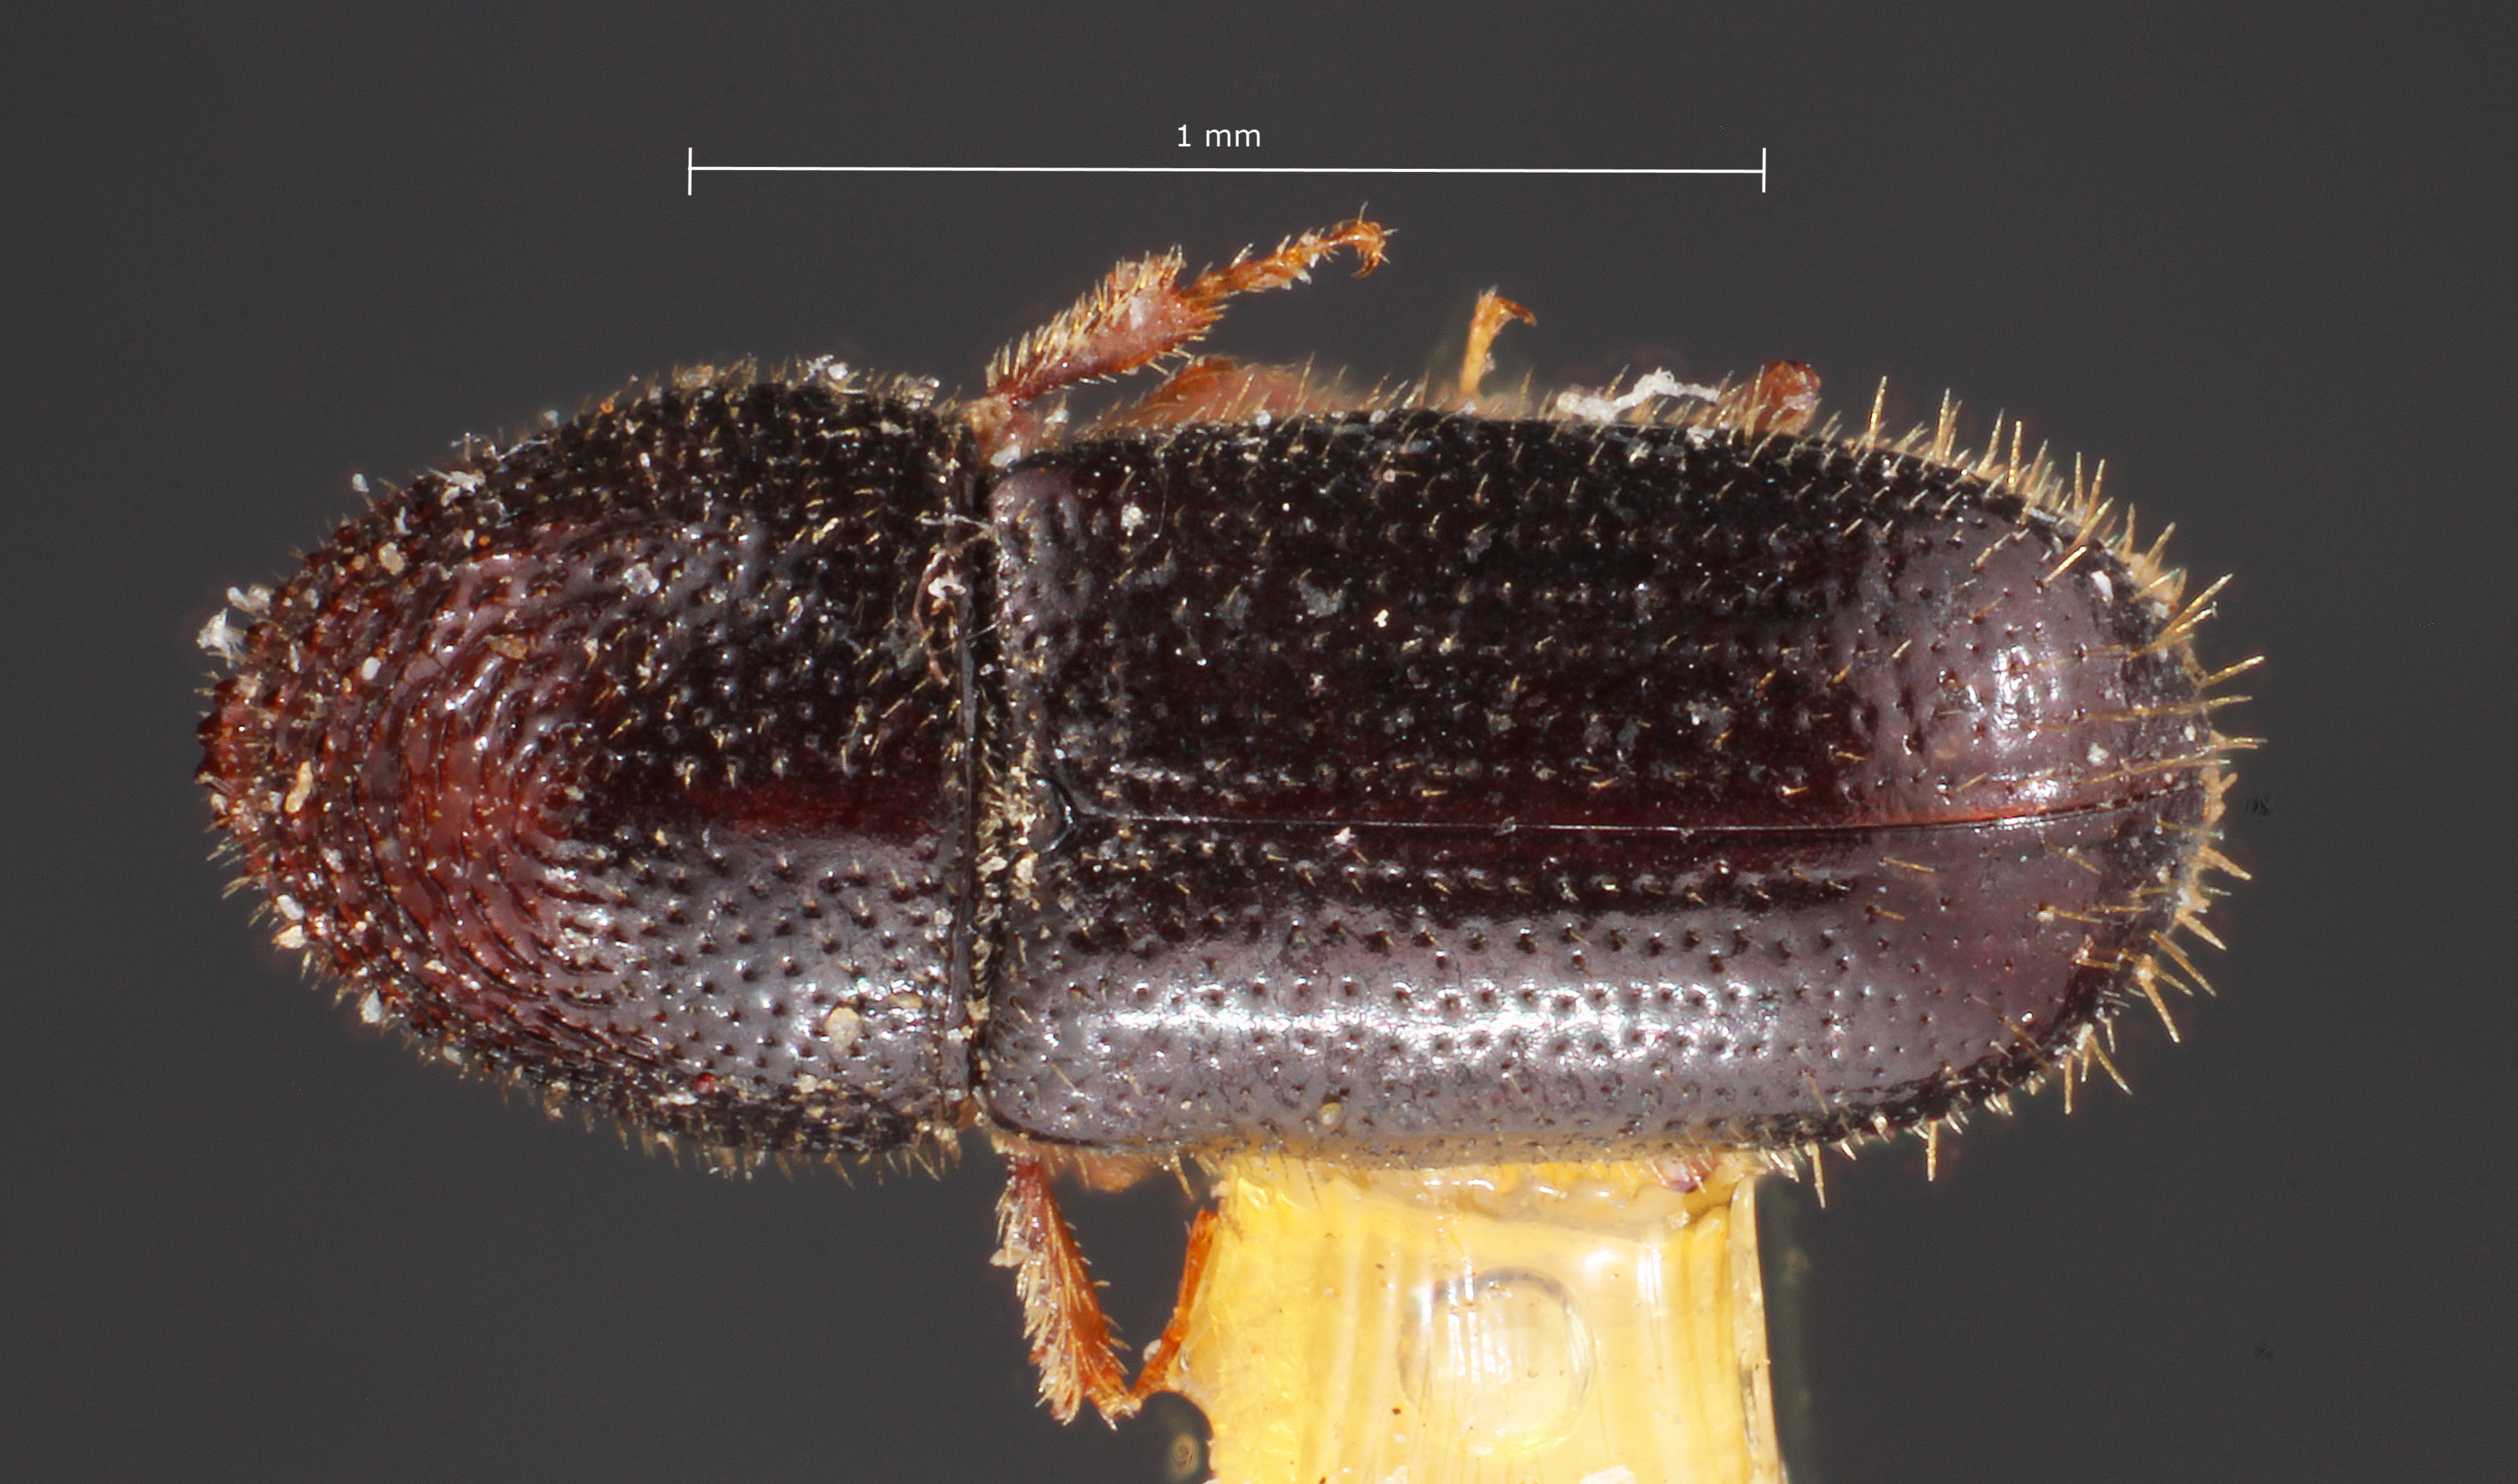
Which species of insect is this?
Myeloborus keeni
